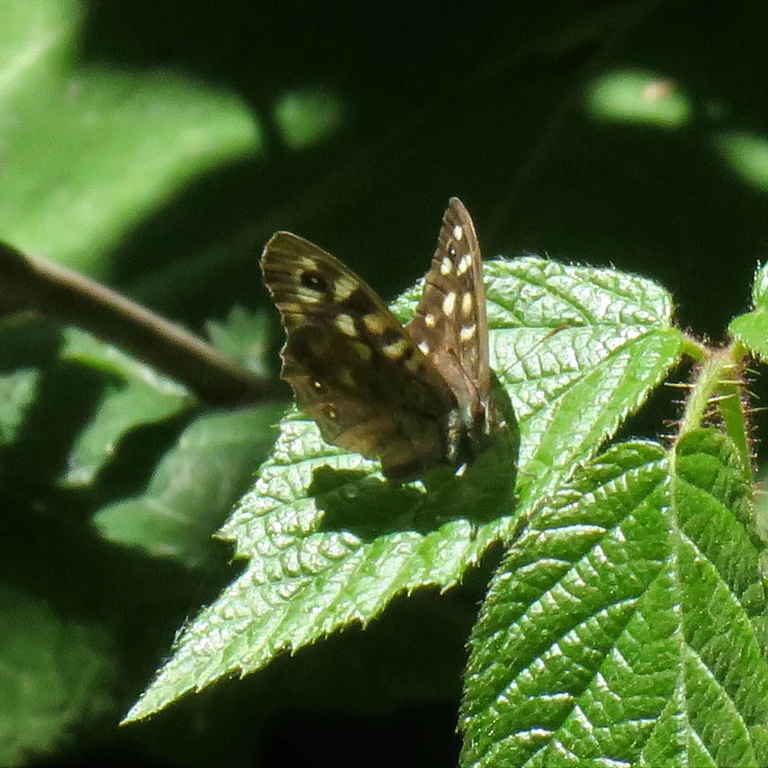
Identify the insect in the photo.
Pararge aegeria
